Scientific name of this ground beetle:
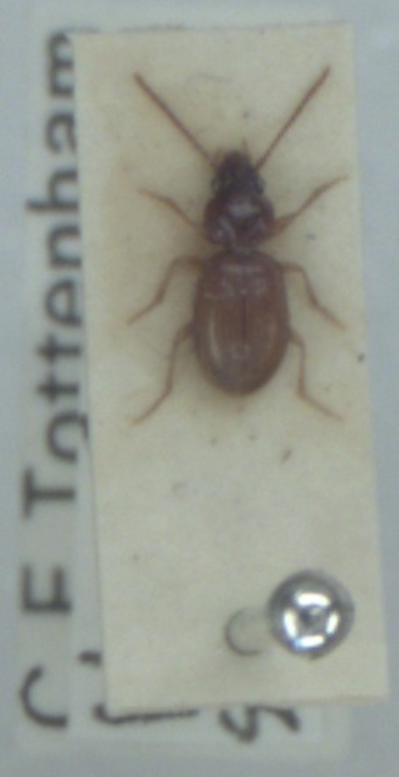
Epaphius secalis
